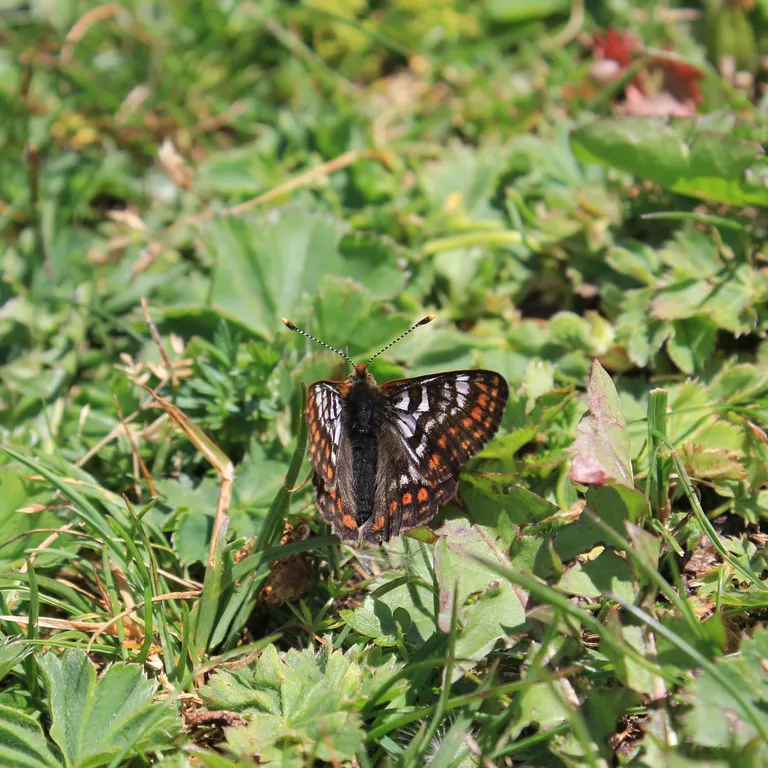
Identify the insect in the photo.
Euphydryas cynthia (also Hypodryas cynthia)
